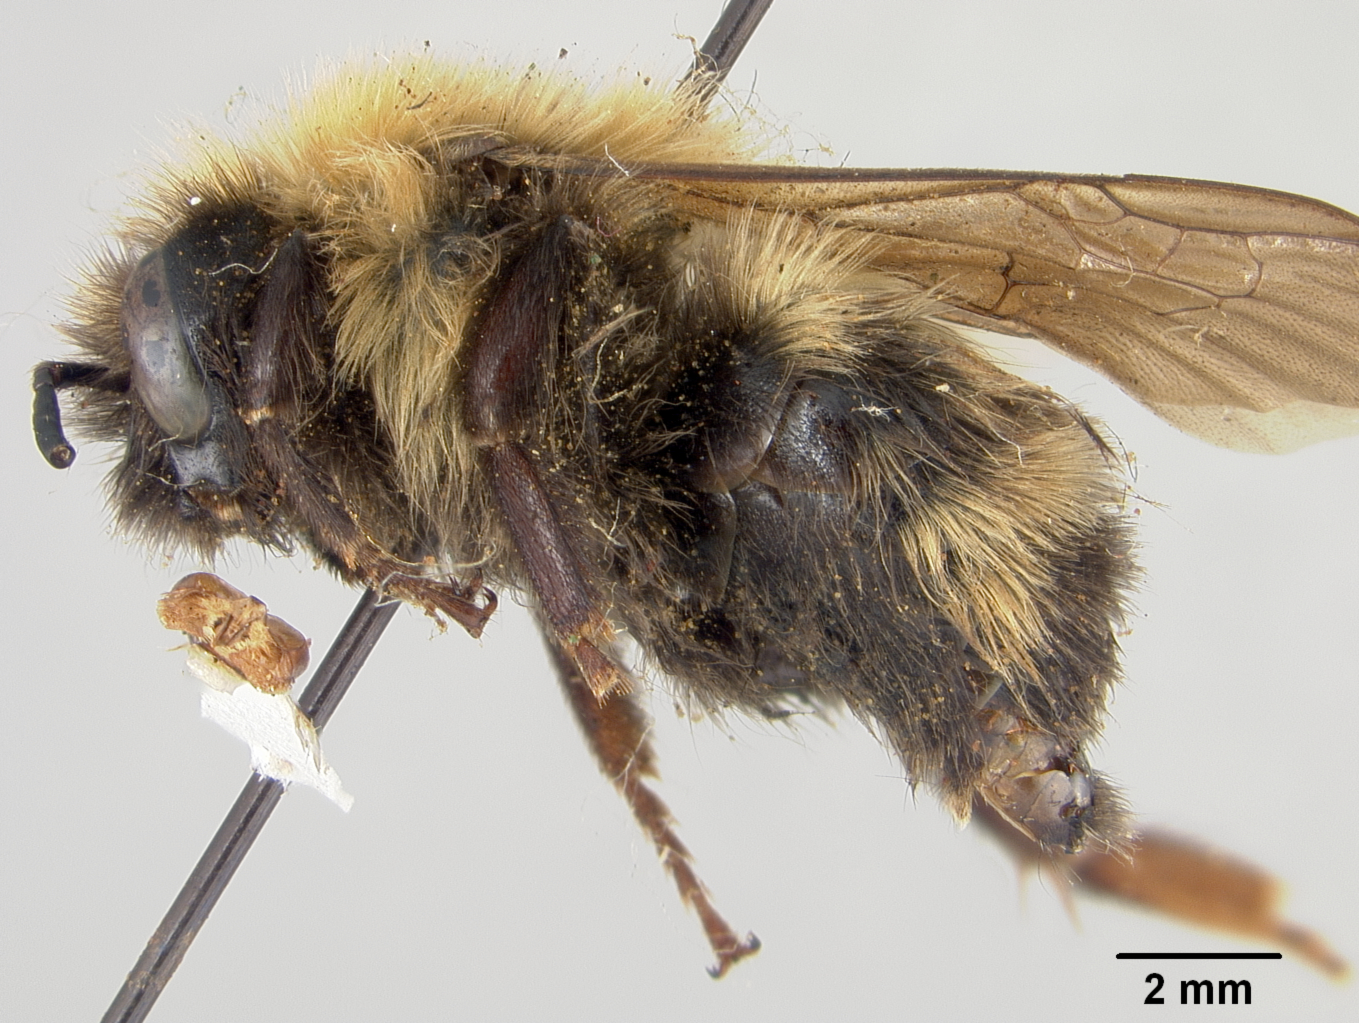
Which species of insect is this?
Psithyrus sololensis
